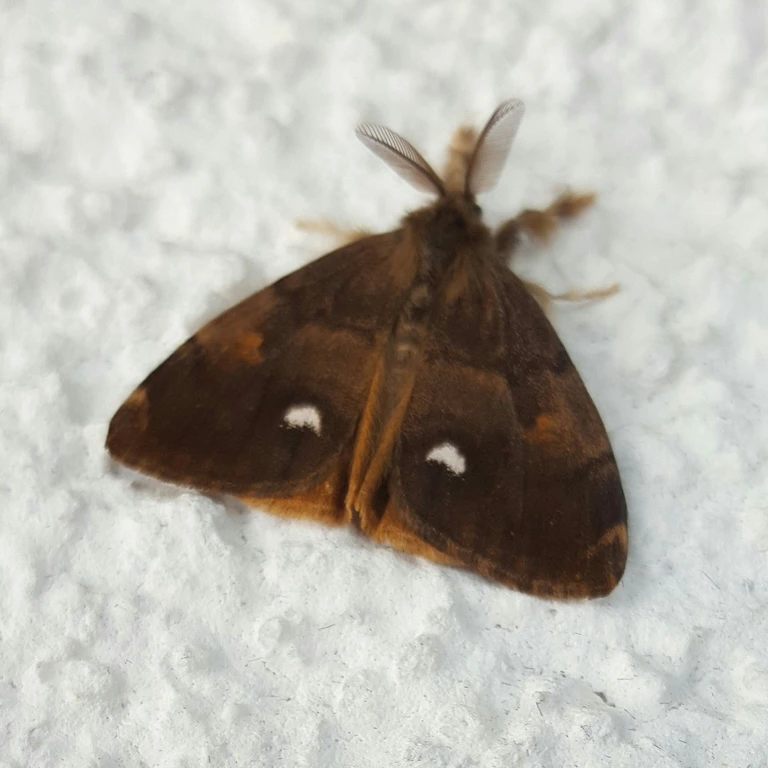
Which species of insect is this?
Orgyia antiqua
